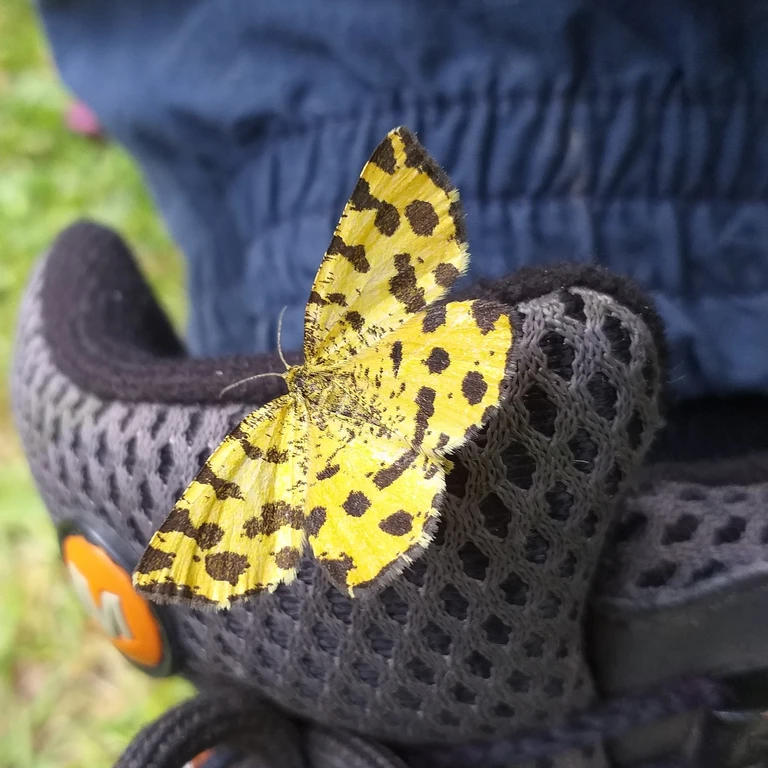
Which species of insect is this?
Pseudopanthera macularia
